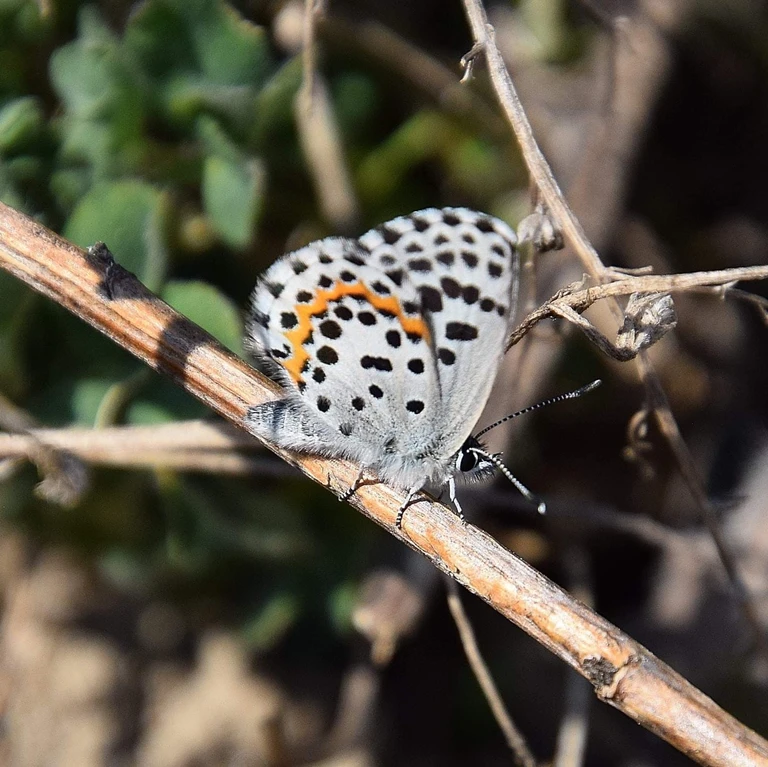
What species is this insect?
Scolitantides orion
